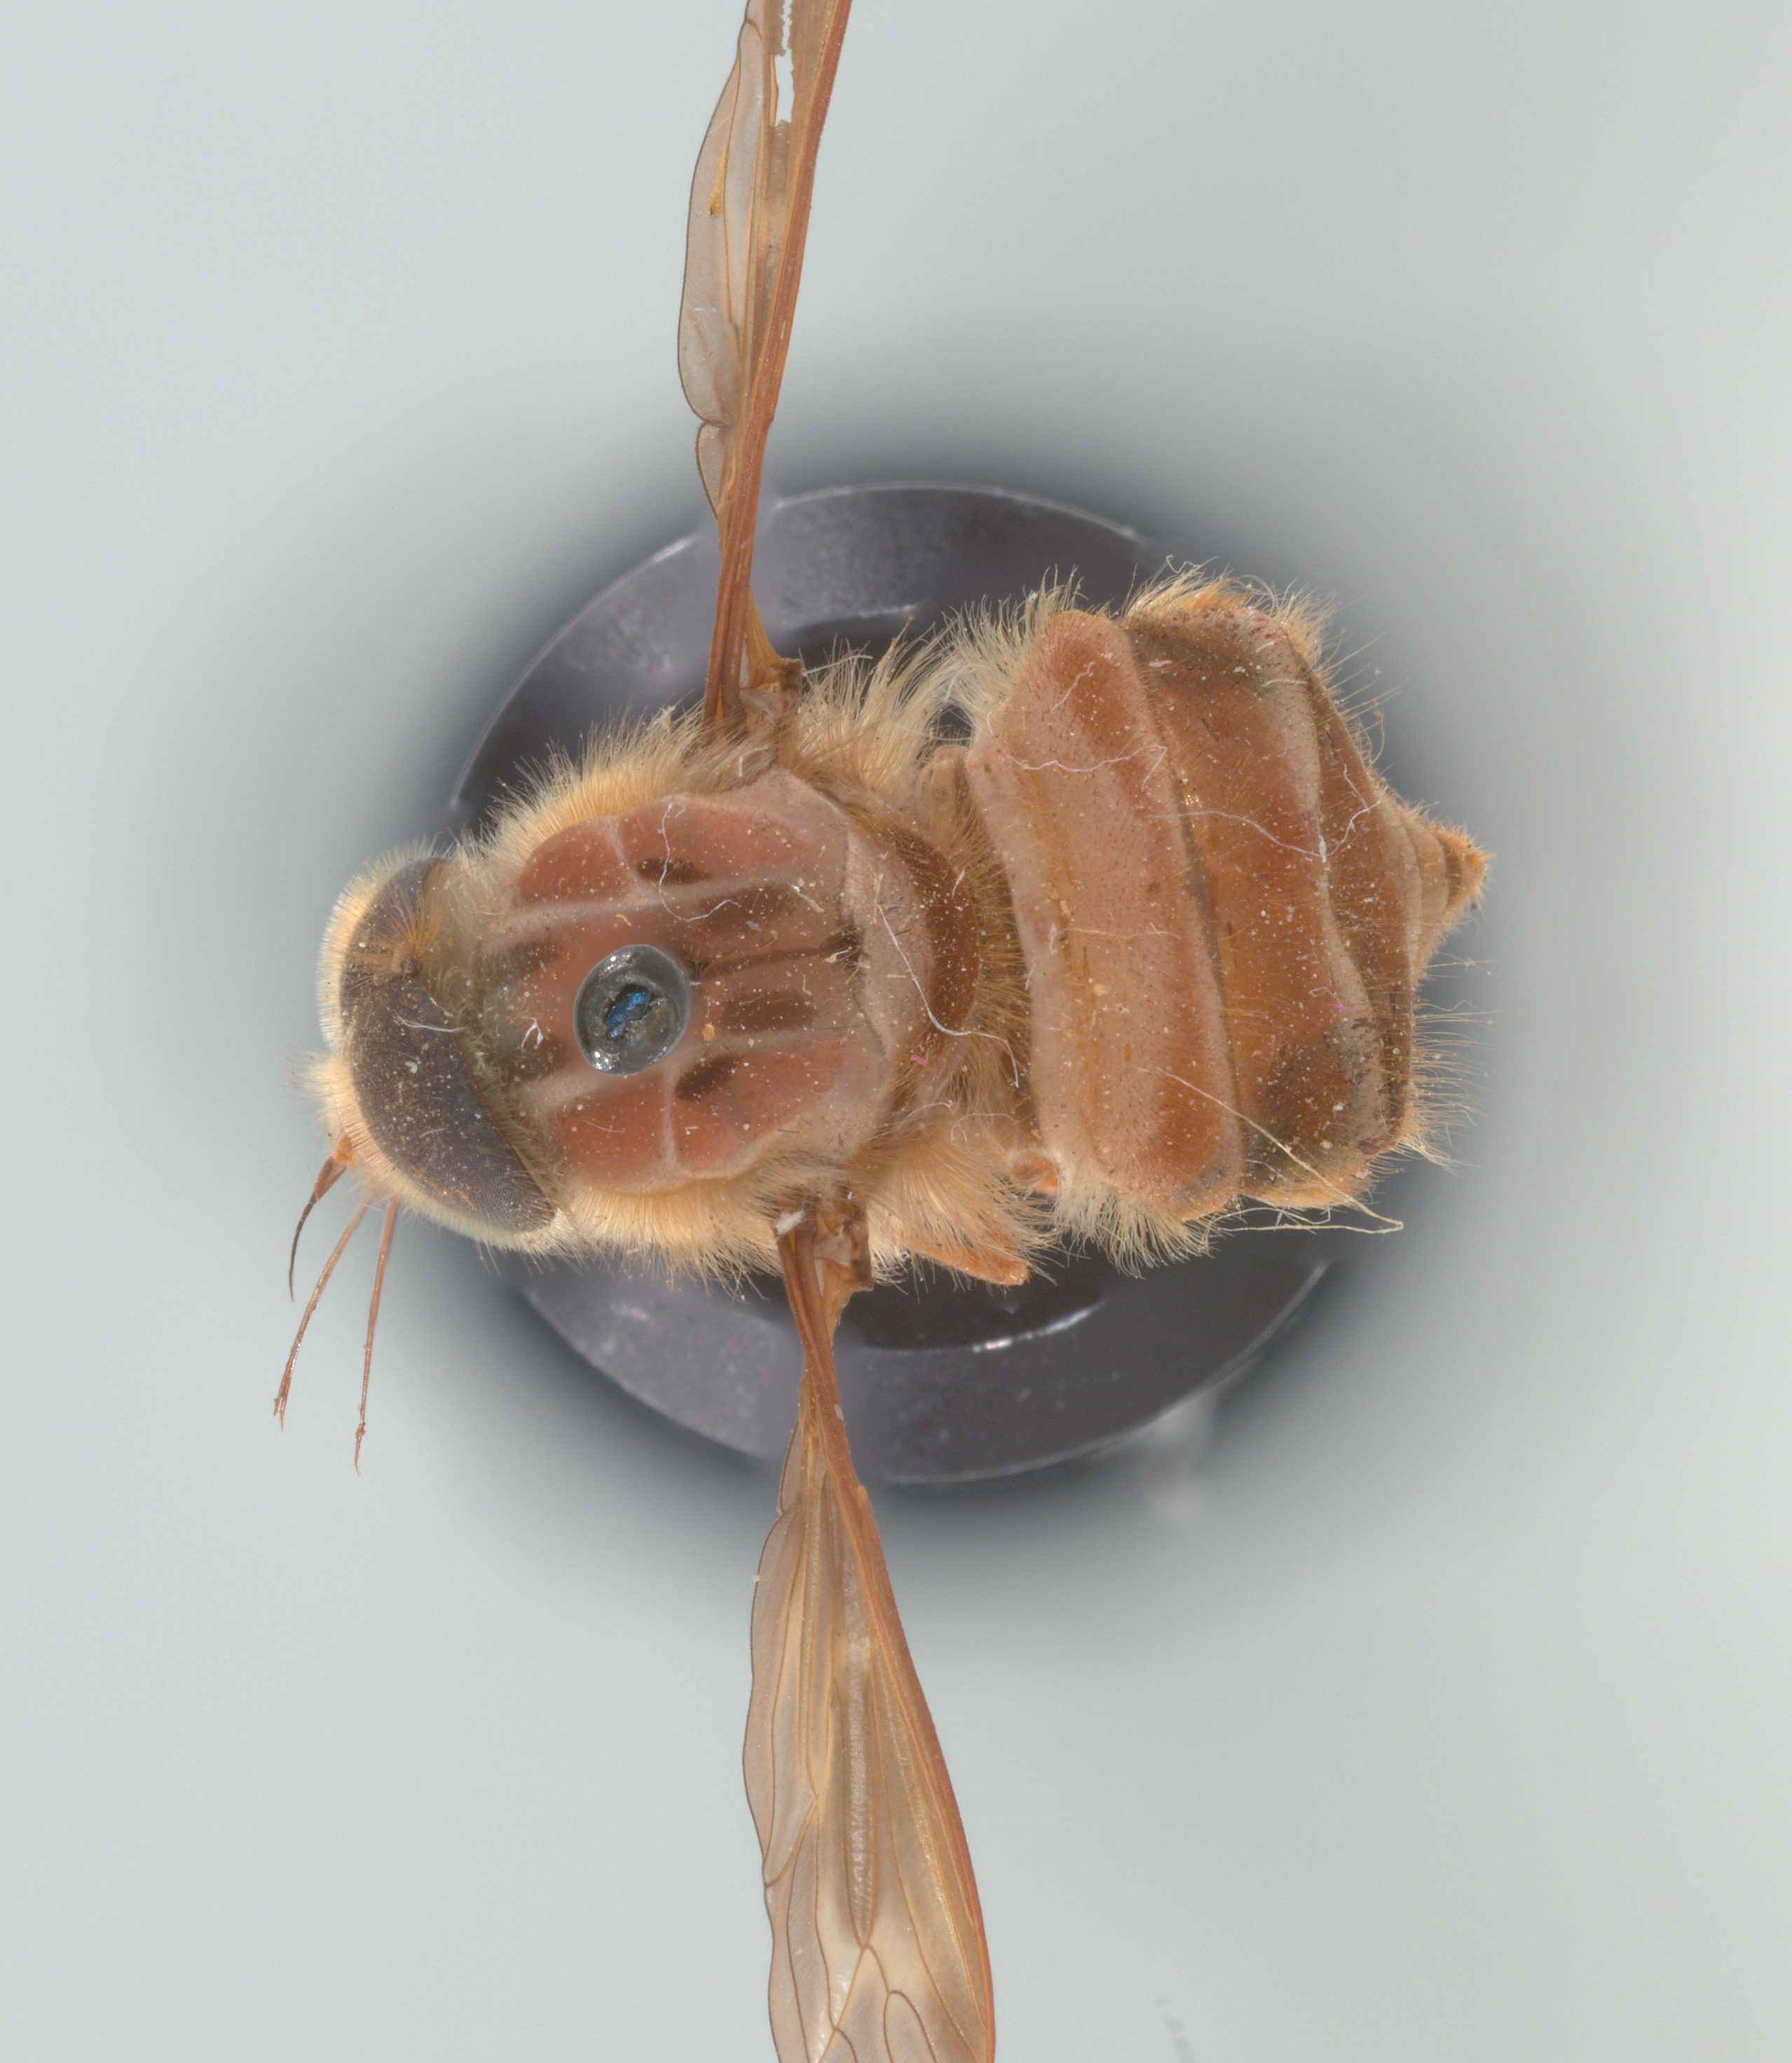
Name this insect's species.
Hirmoneura nubipennis (also Trichophthalma nubipennis)
